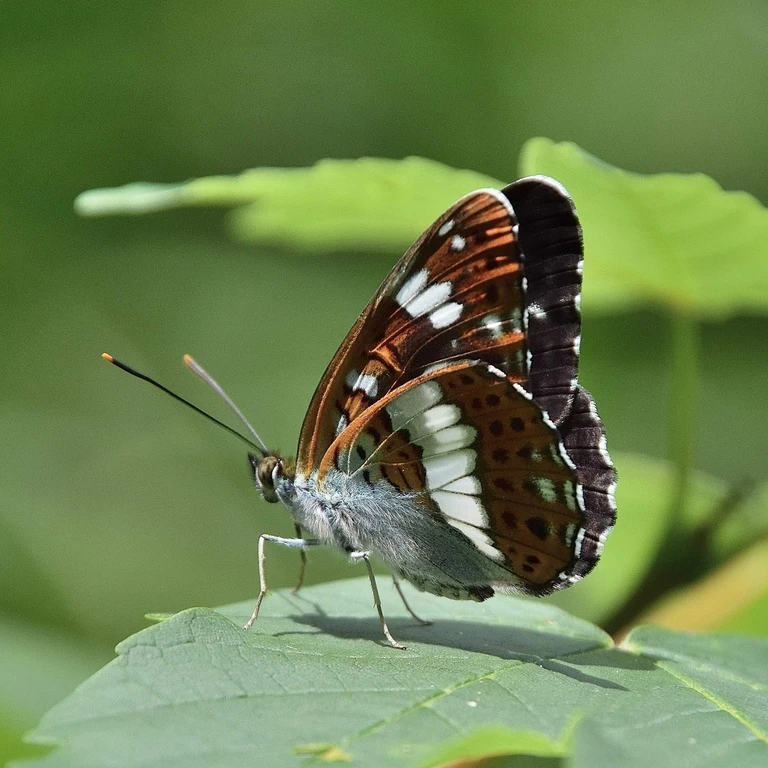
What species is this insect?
Limenitis camilla (also Ladoga camilla)
